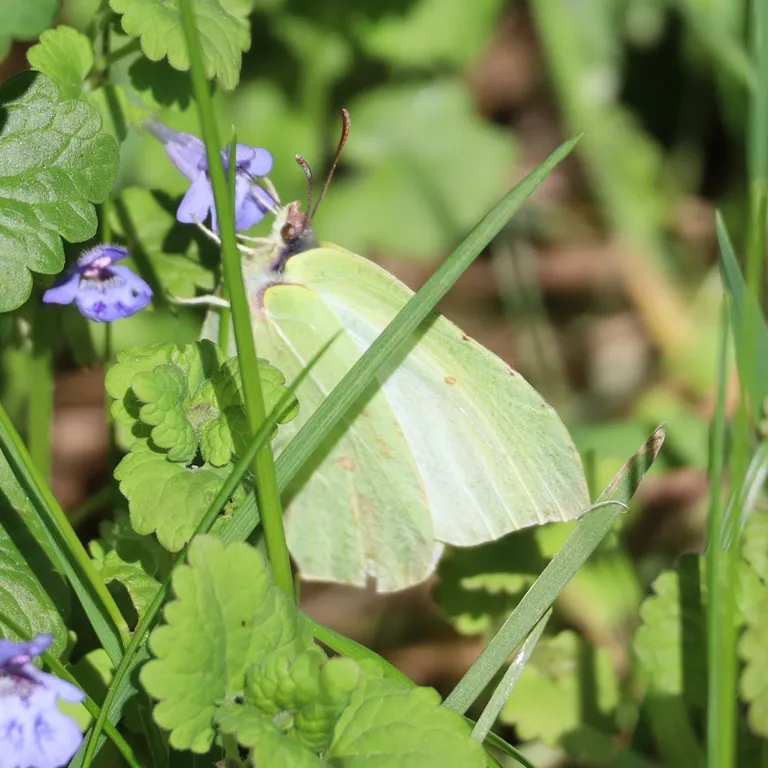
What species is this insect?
Gonepteryx rhamni
